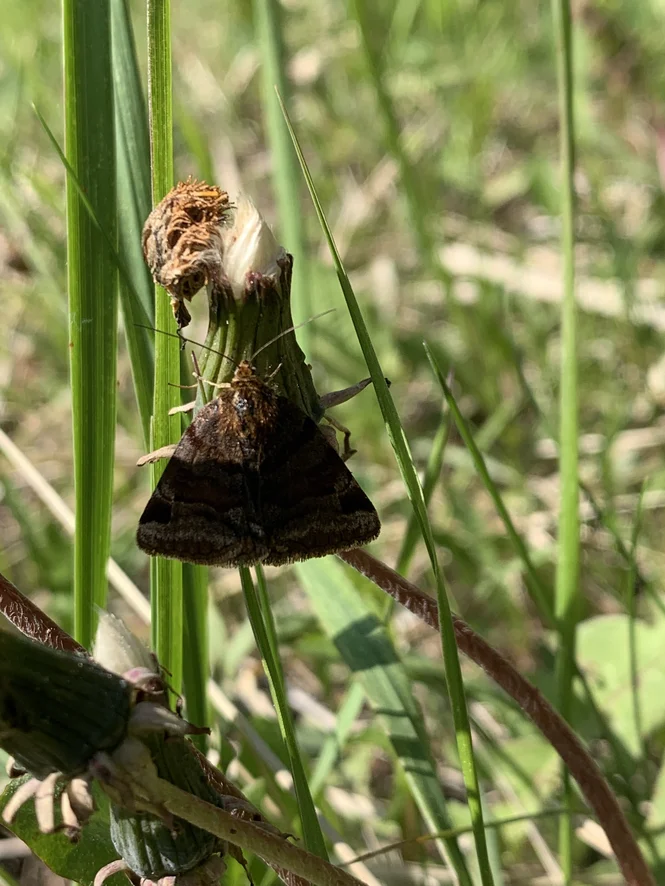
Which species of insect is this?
Euclidia glyphica
